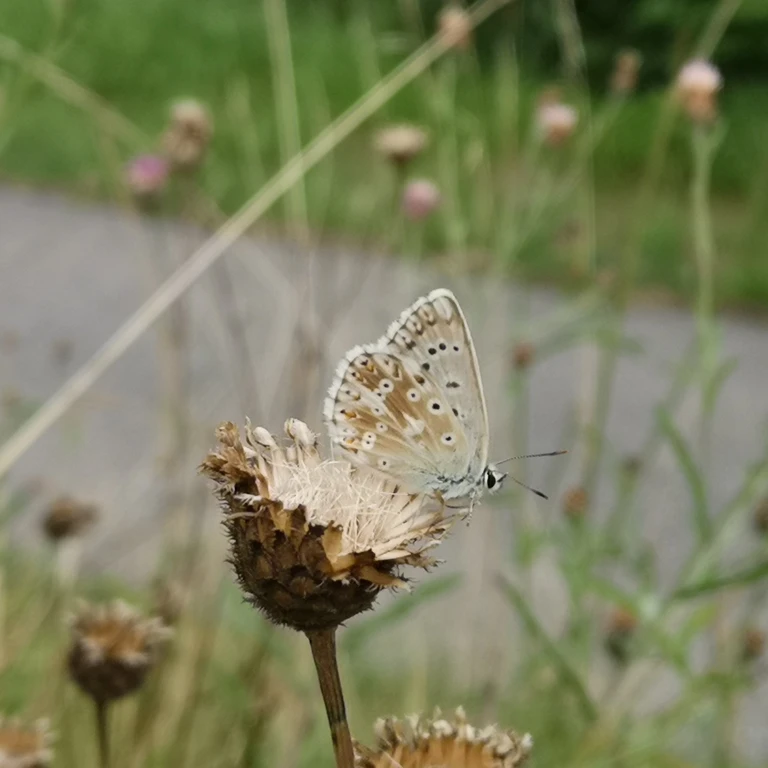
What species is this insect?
Lysandra coridon
